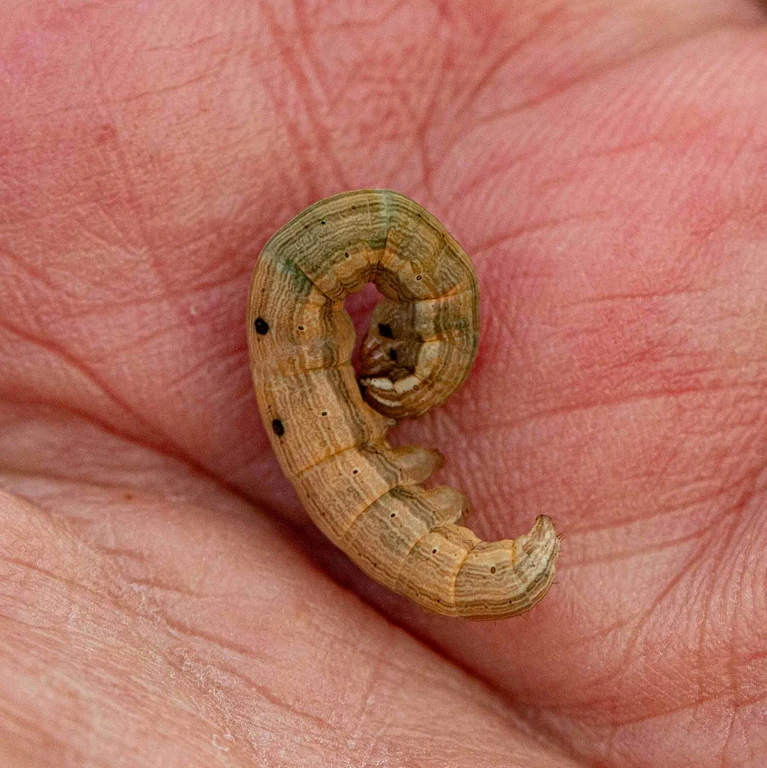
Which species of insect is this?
Euclidia glyphica
